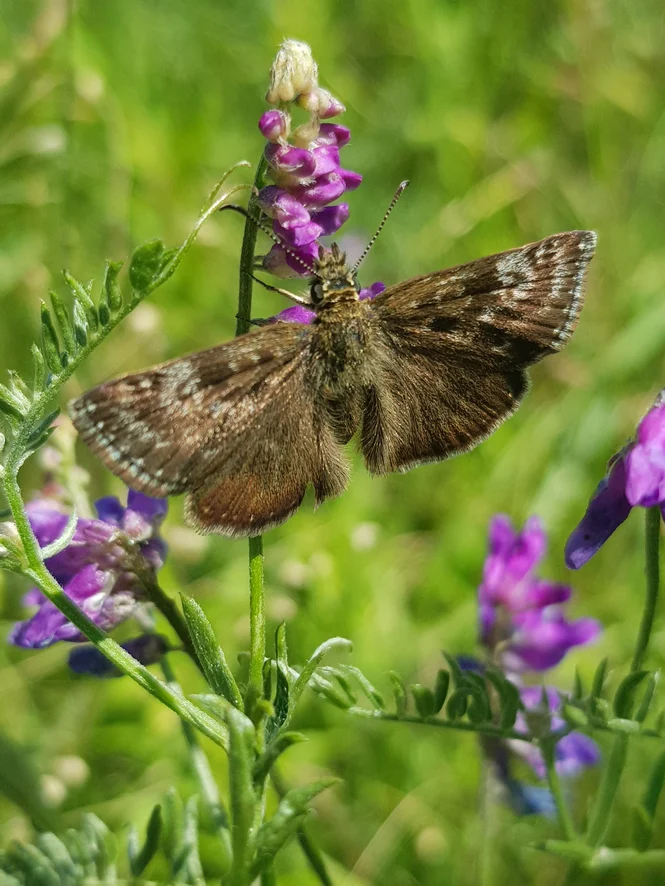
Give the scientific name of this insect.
Erynnis tages
